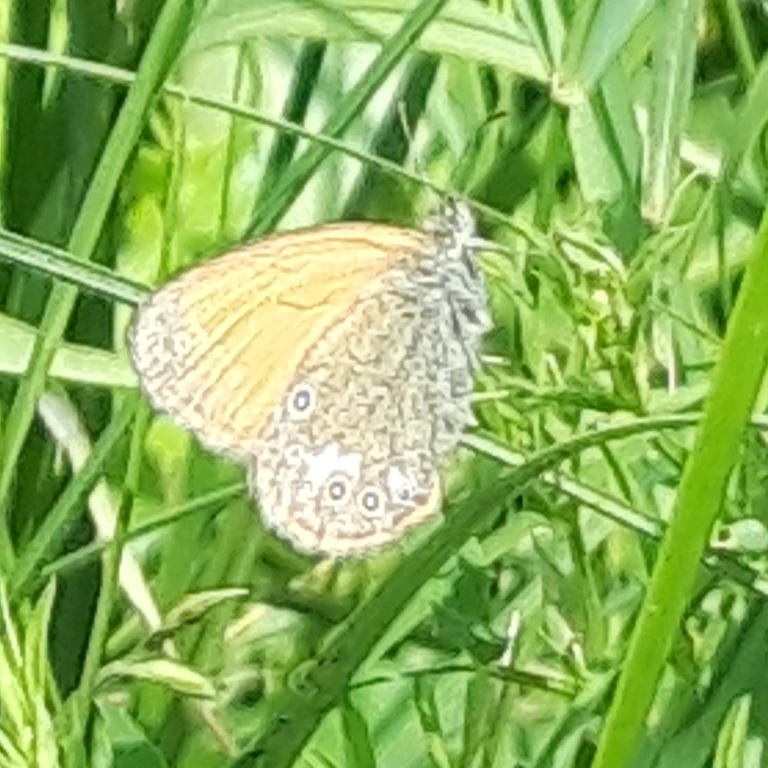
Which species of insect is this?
Coenonympha glycerion (also Coenonympha iphis)
